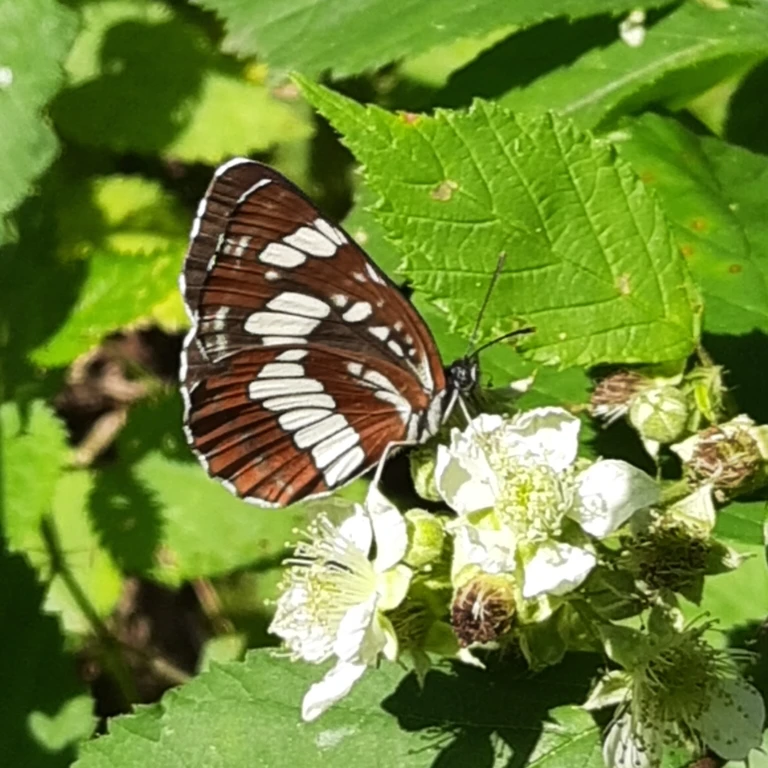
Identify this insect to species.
Neptis rivularis
